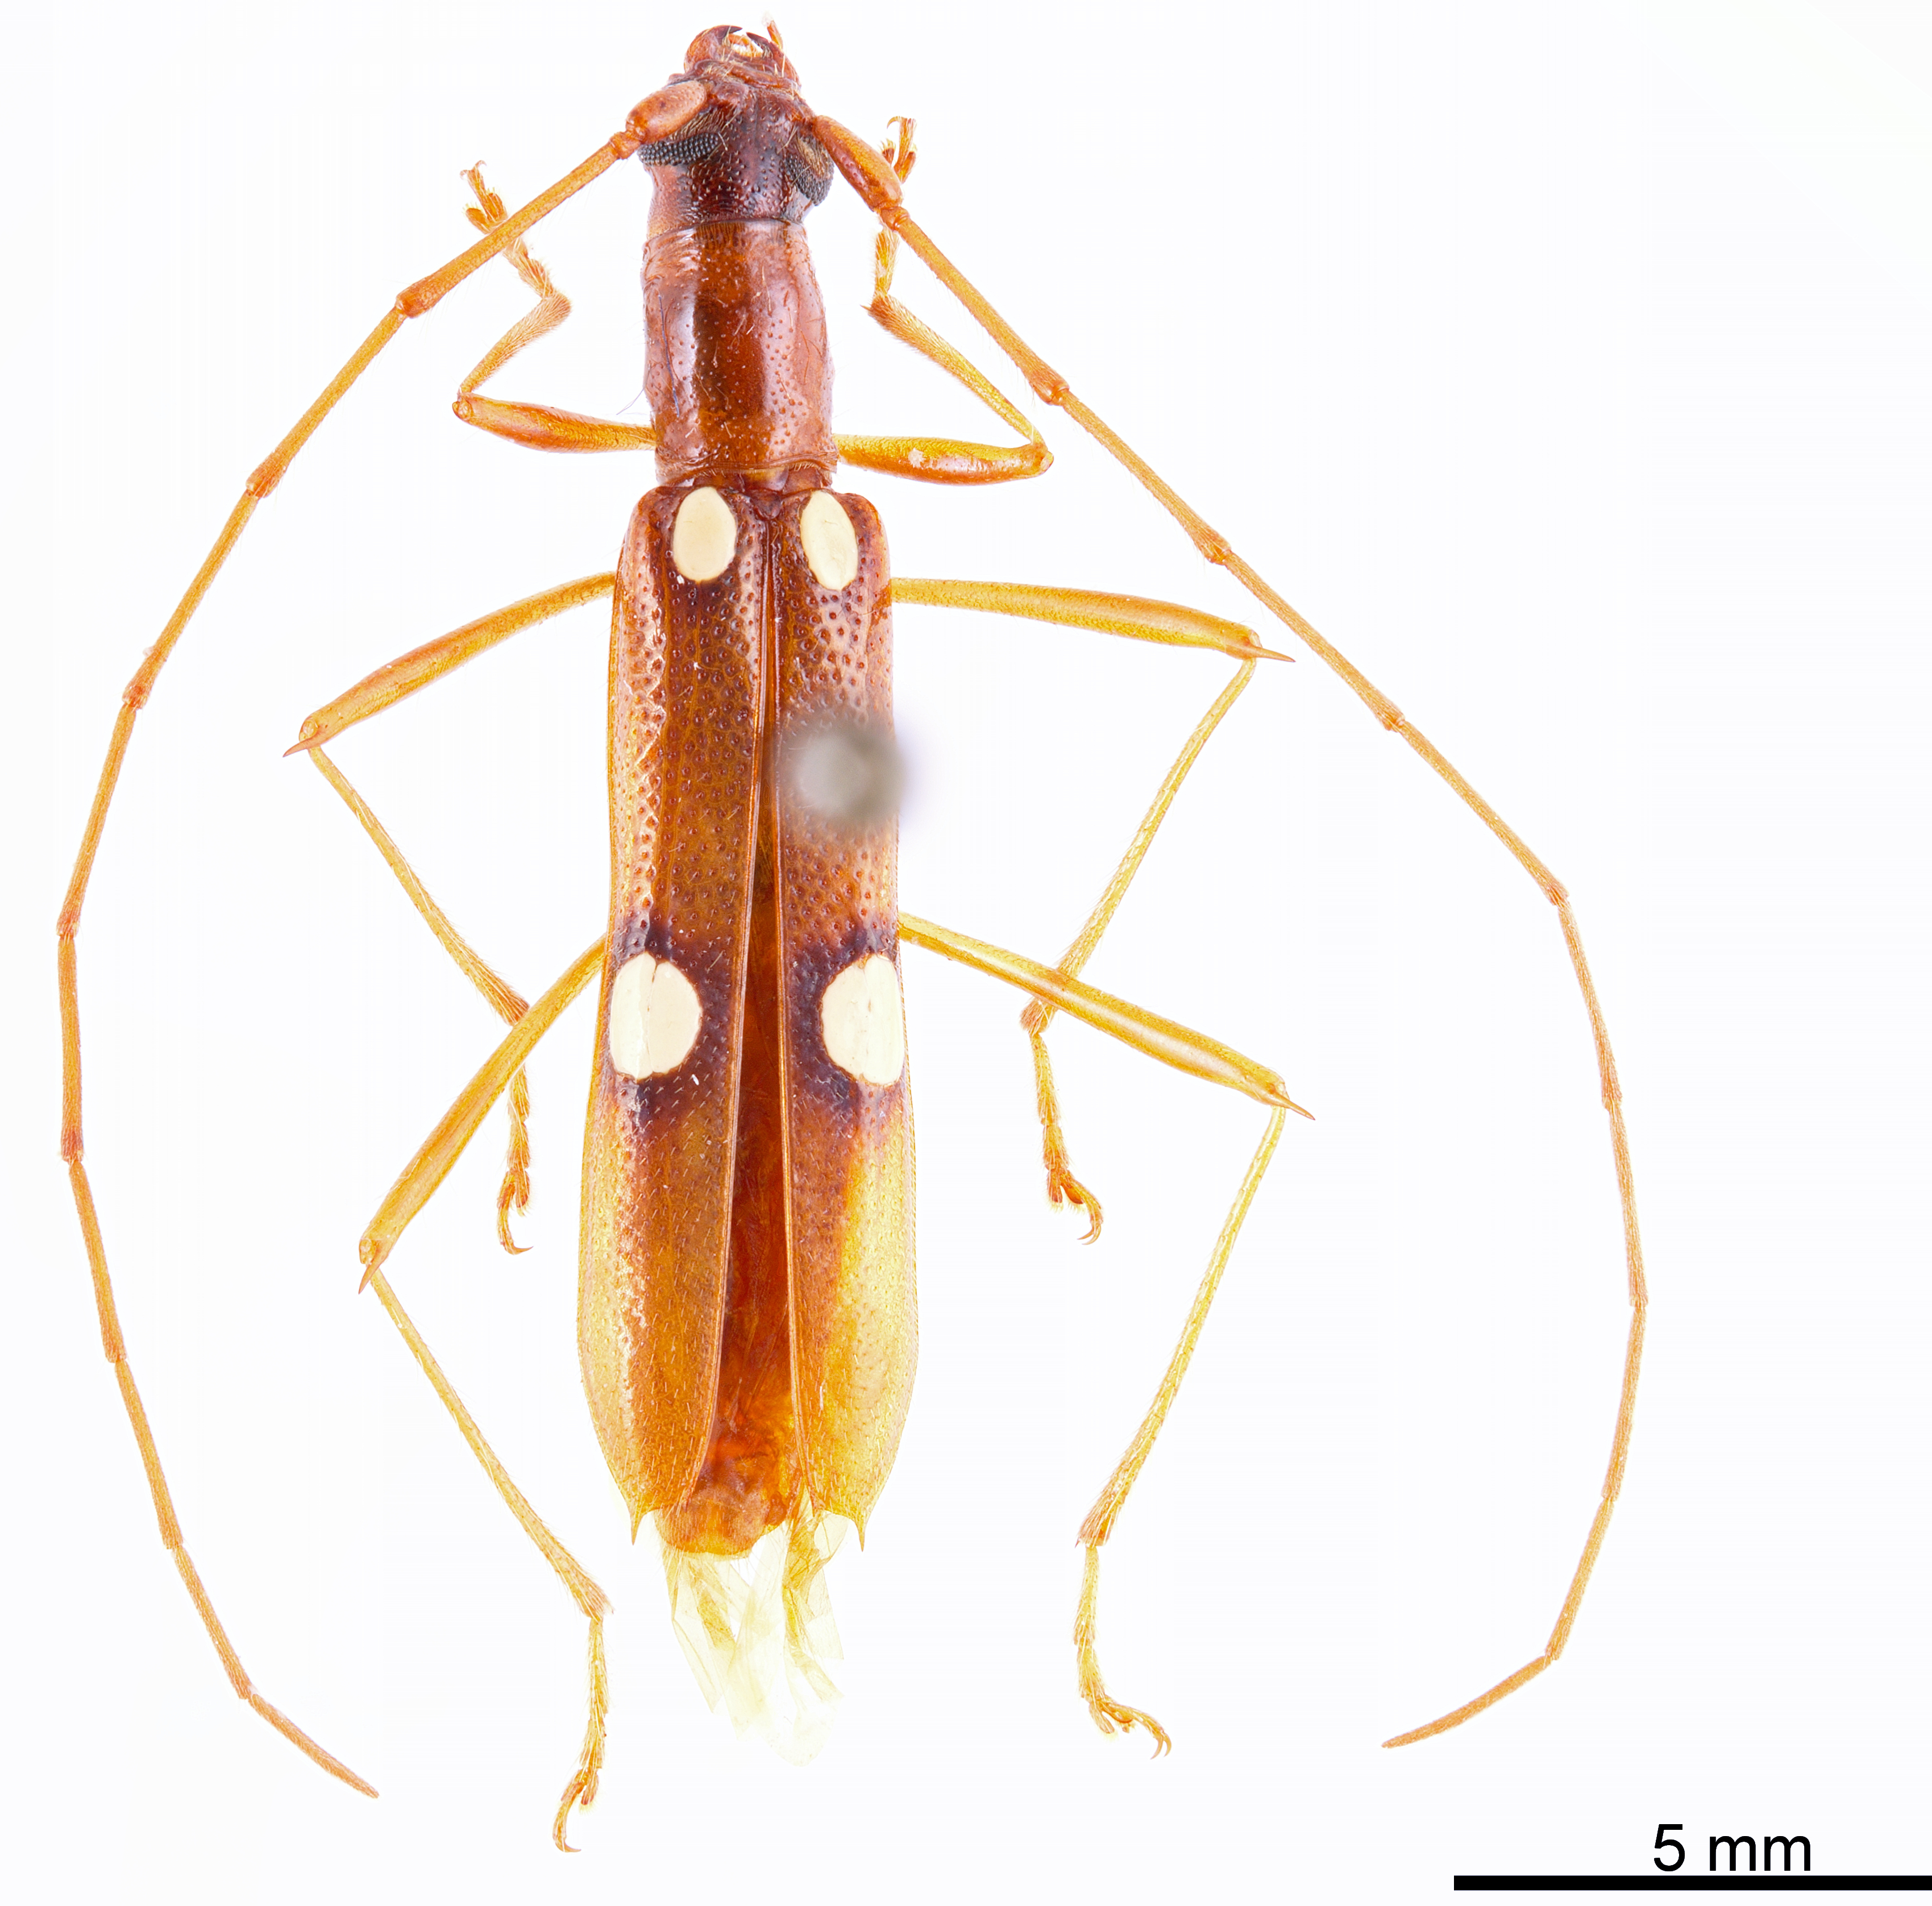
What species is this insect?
Eburella pinima
